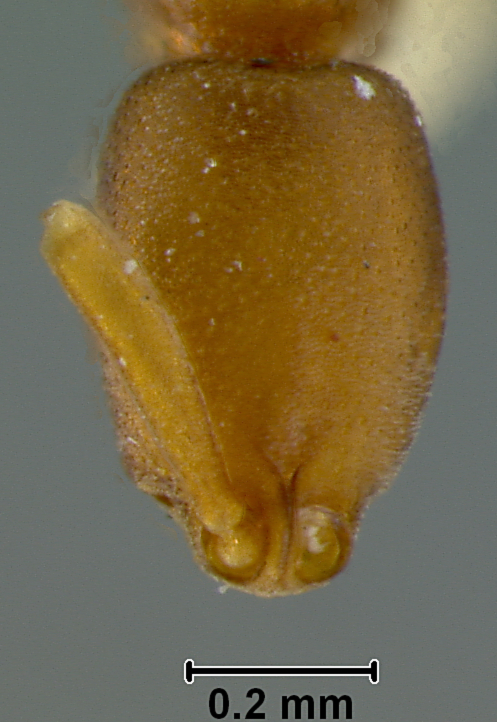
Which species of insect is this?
Probolomyrmex dammermani
